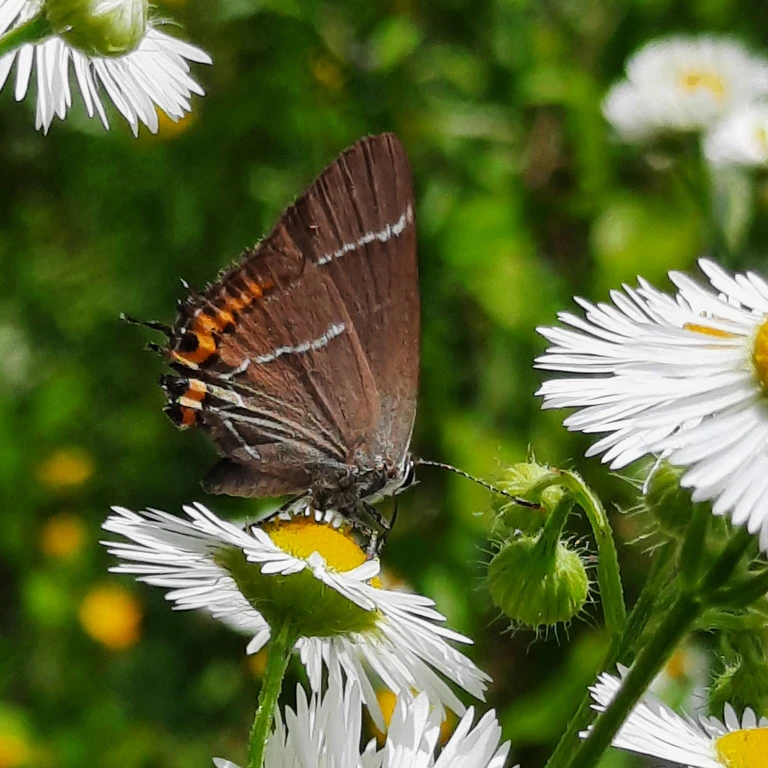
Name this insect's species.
Satyrium w-album
